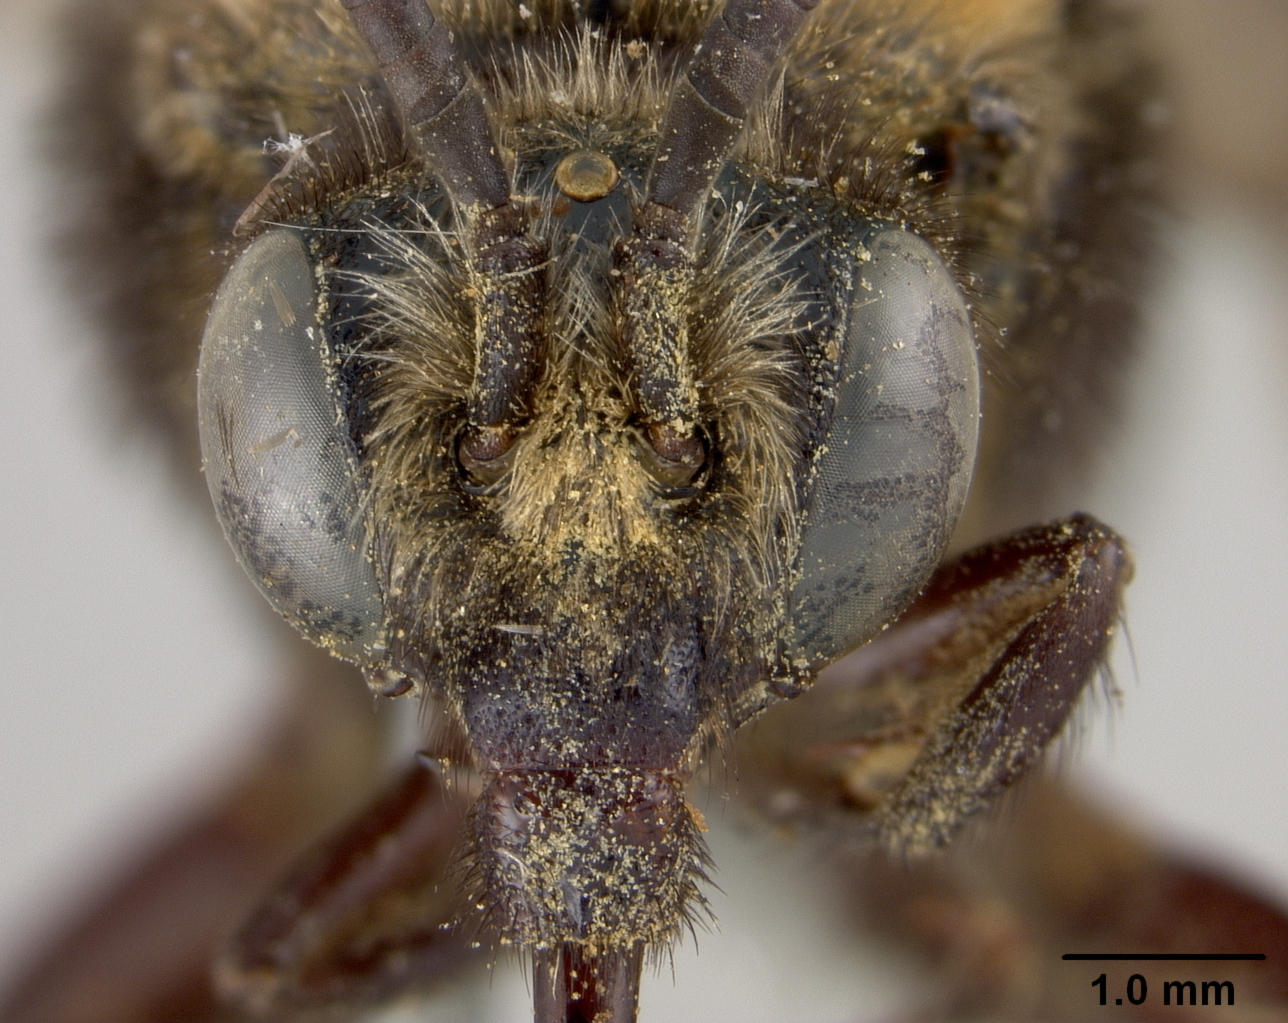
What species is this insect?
Bombomelecta larreae
